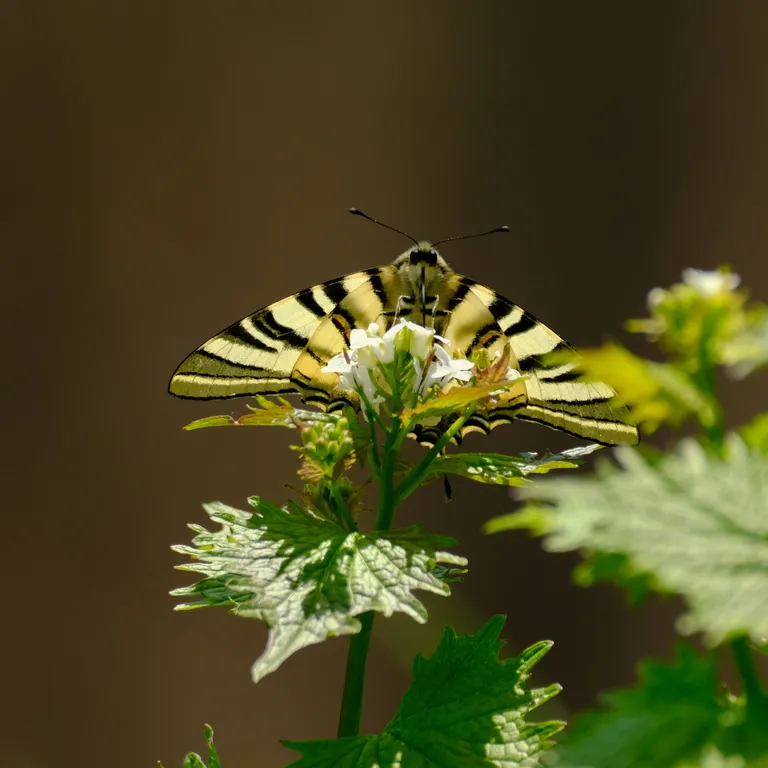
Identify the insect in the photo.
Iphiclides podalirius
